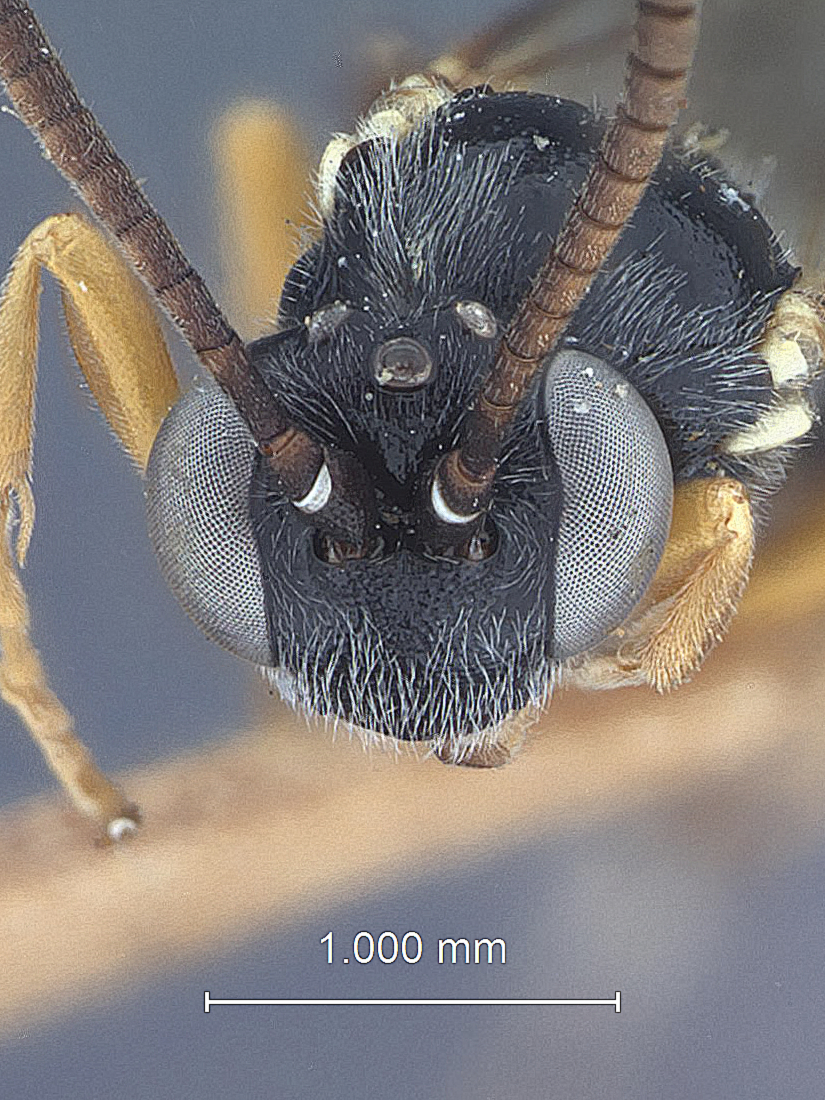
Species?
Bothromus gibbus
